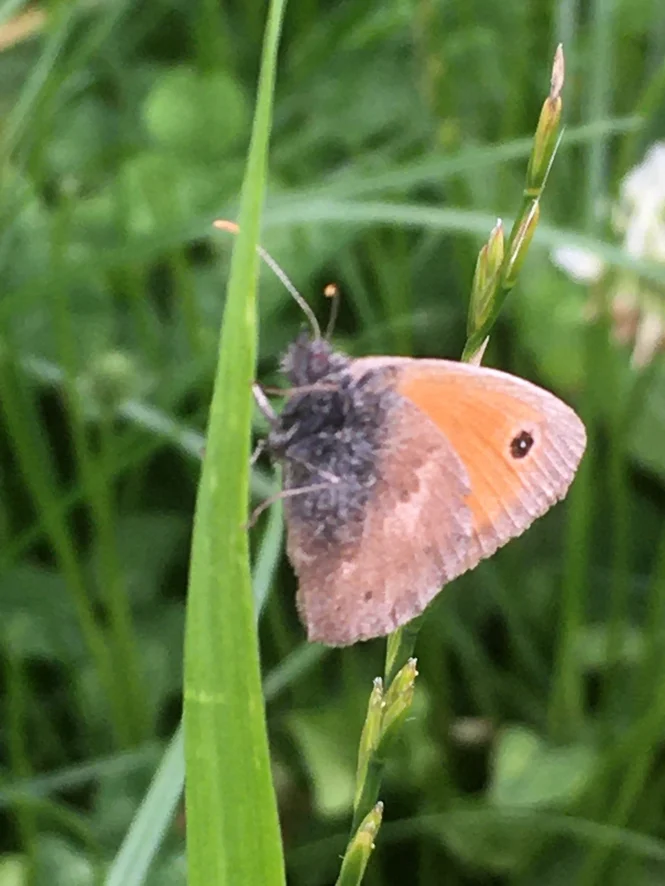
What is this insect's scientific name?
Coenonympha pamphilus
